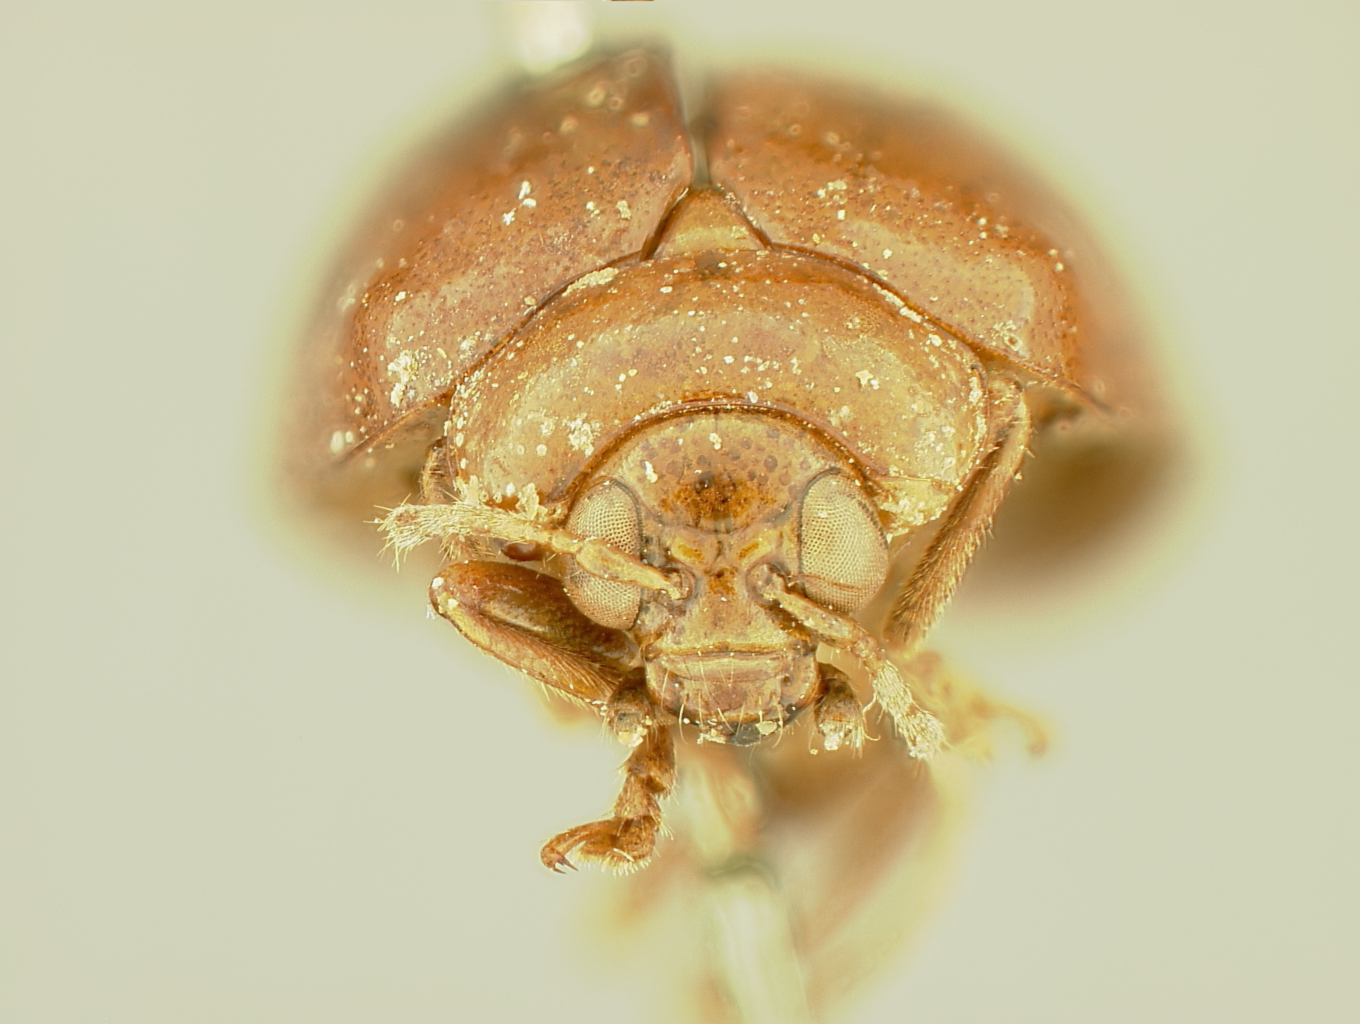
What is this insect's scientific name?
Pseudocrypta nigripennis
